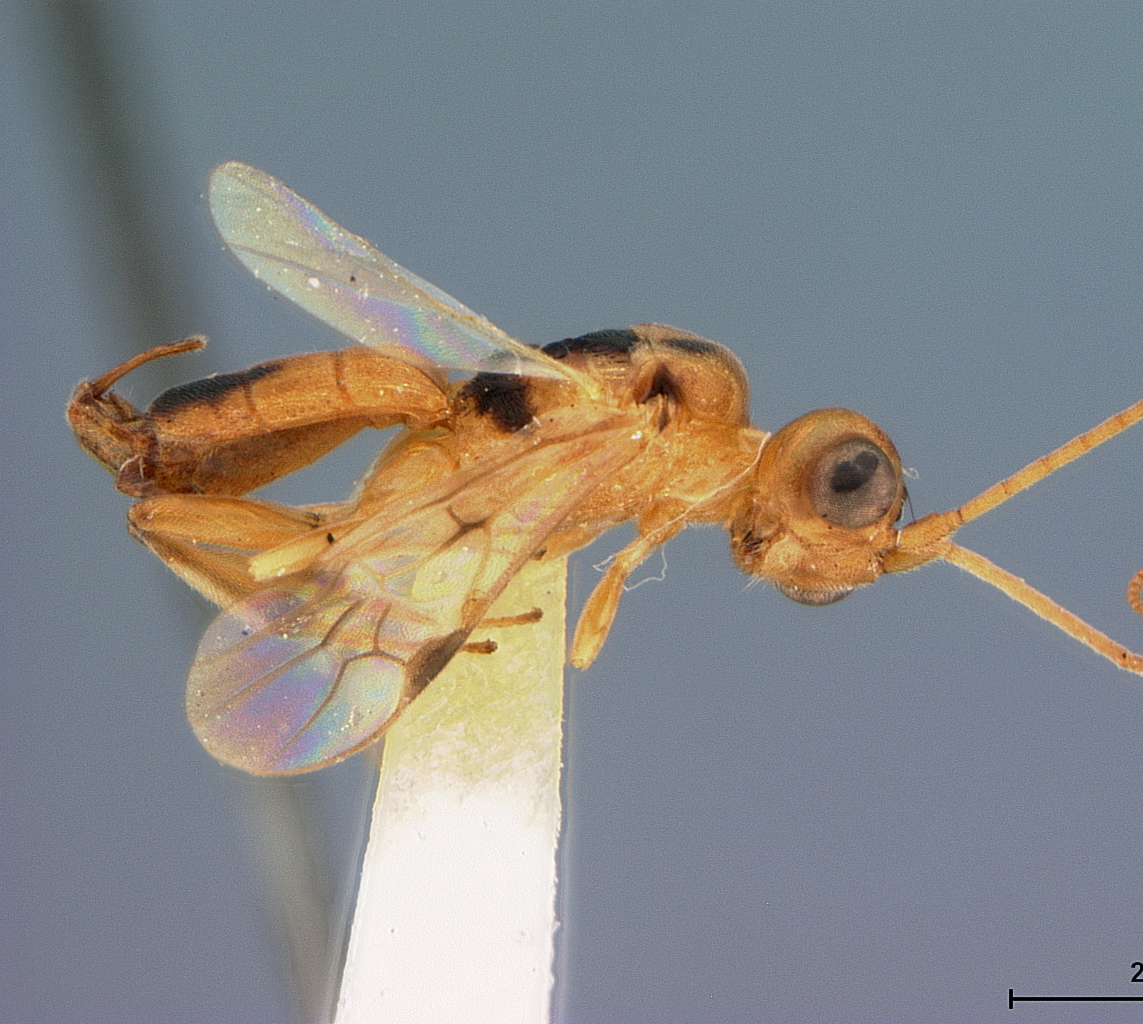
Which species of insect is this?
Phanerotoma zeteki
